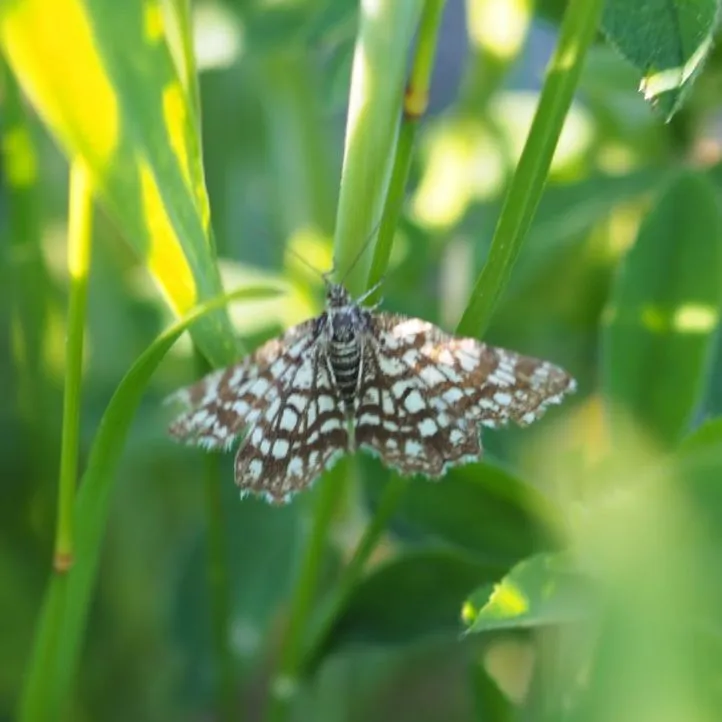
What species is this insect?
Chiasmia clathrata
